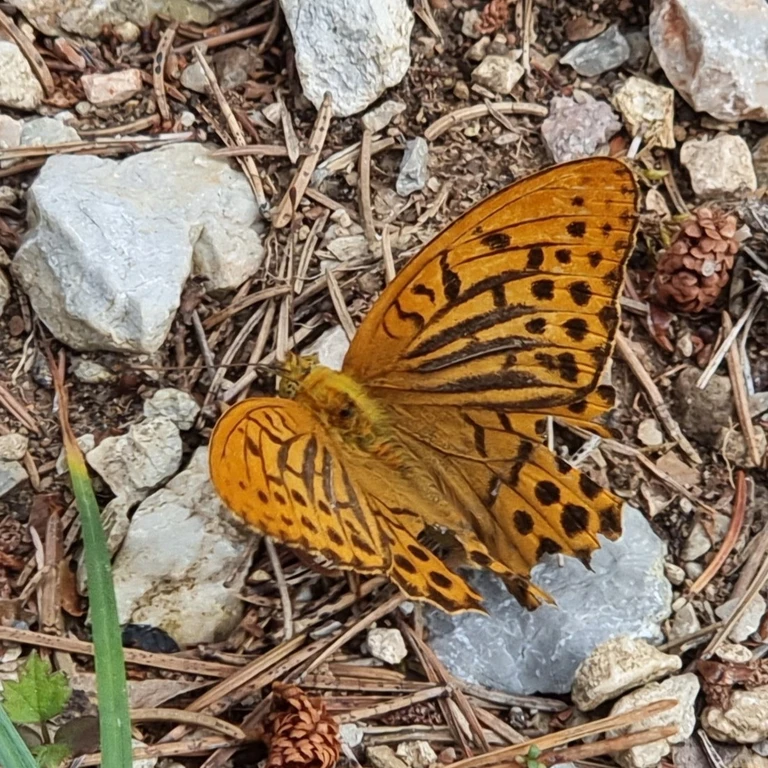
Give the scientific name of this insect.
Argynnis paphia
